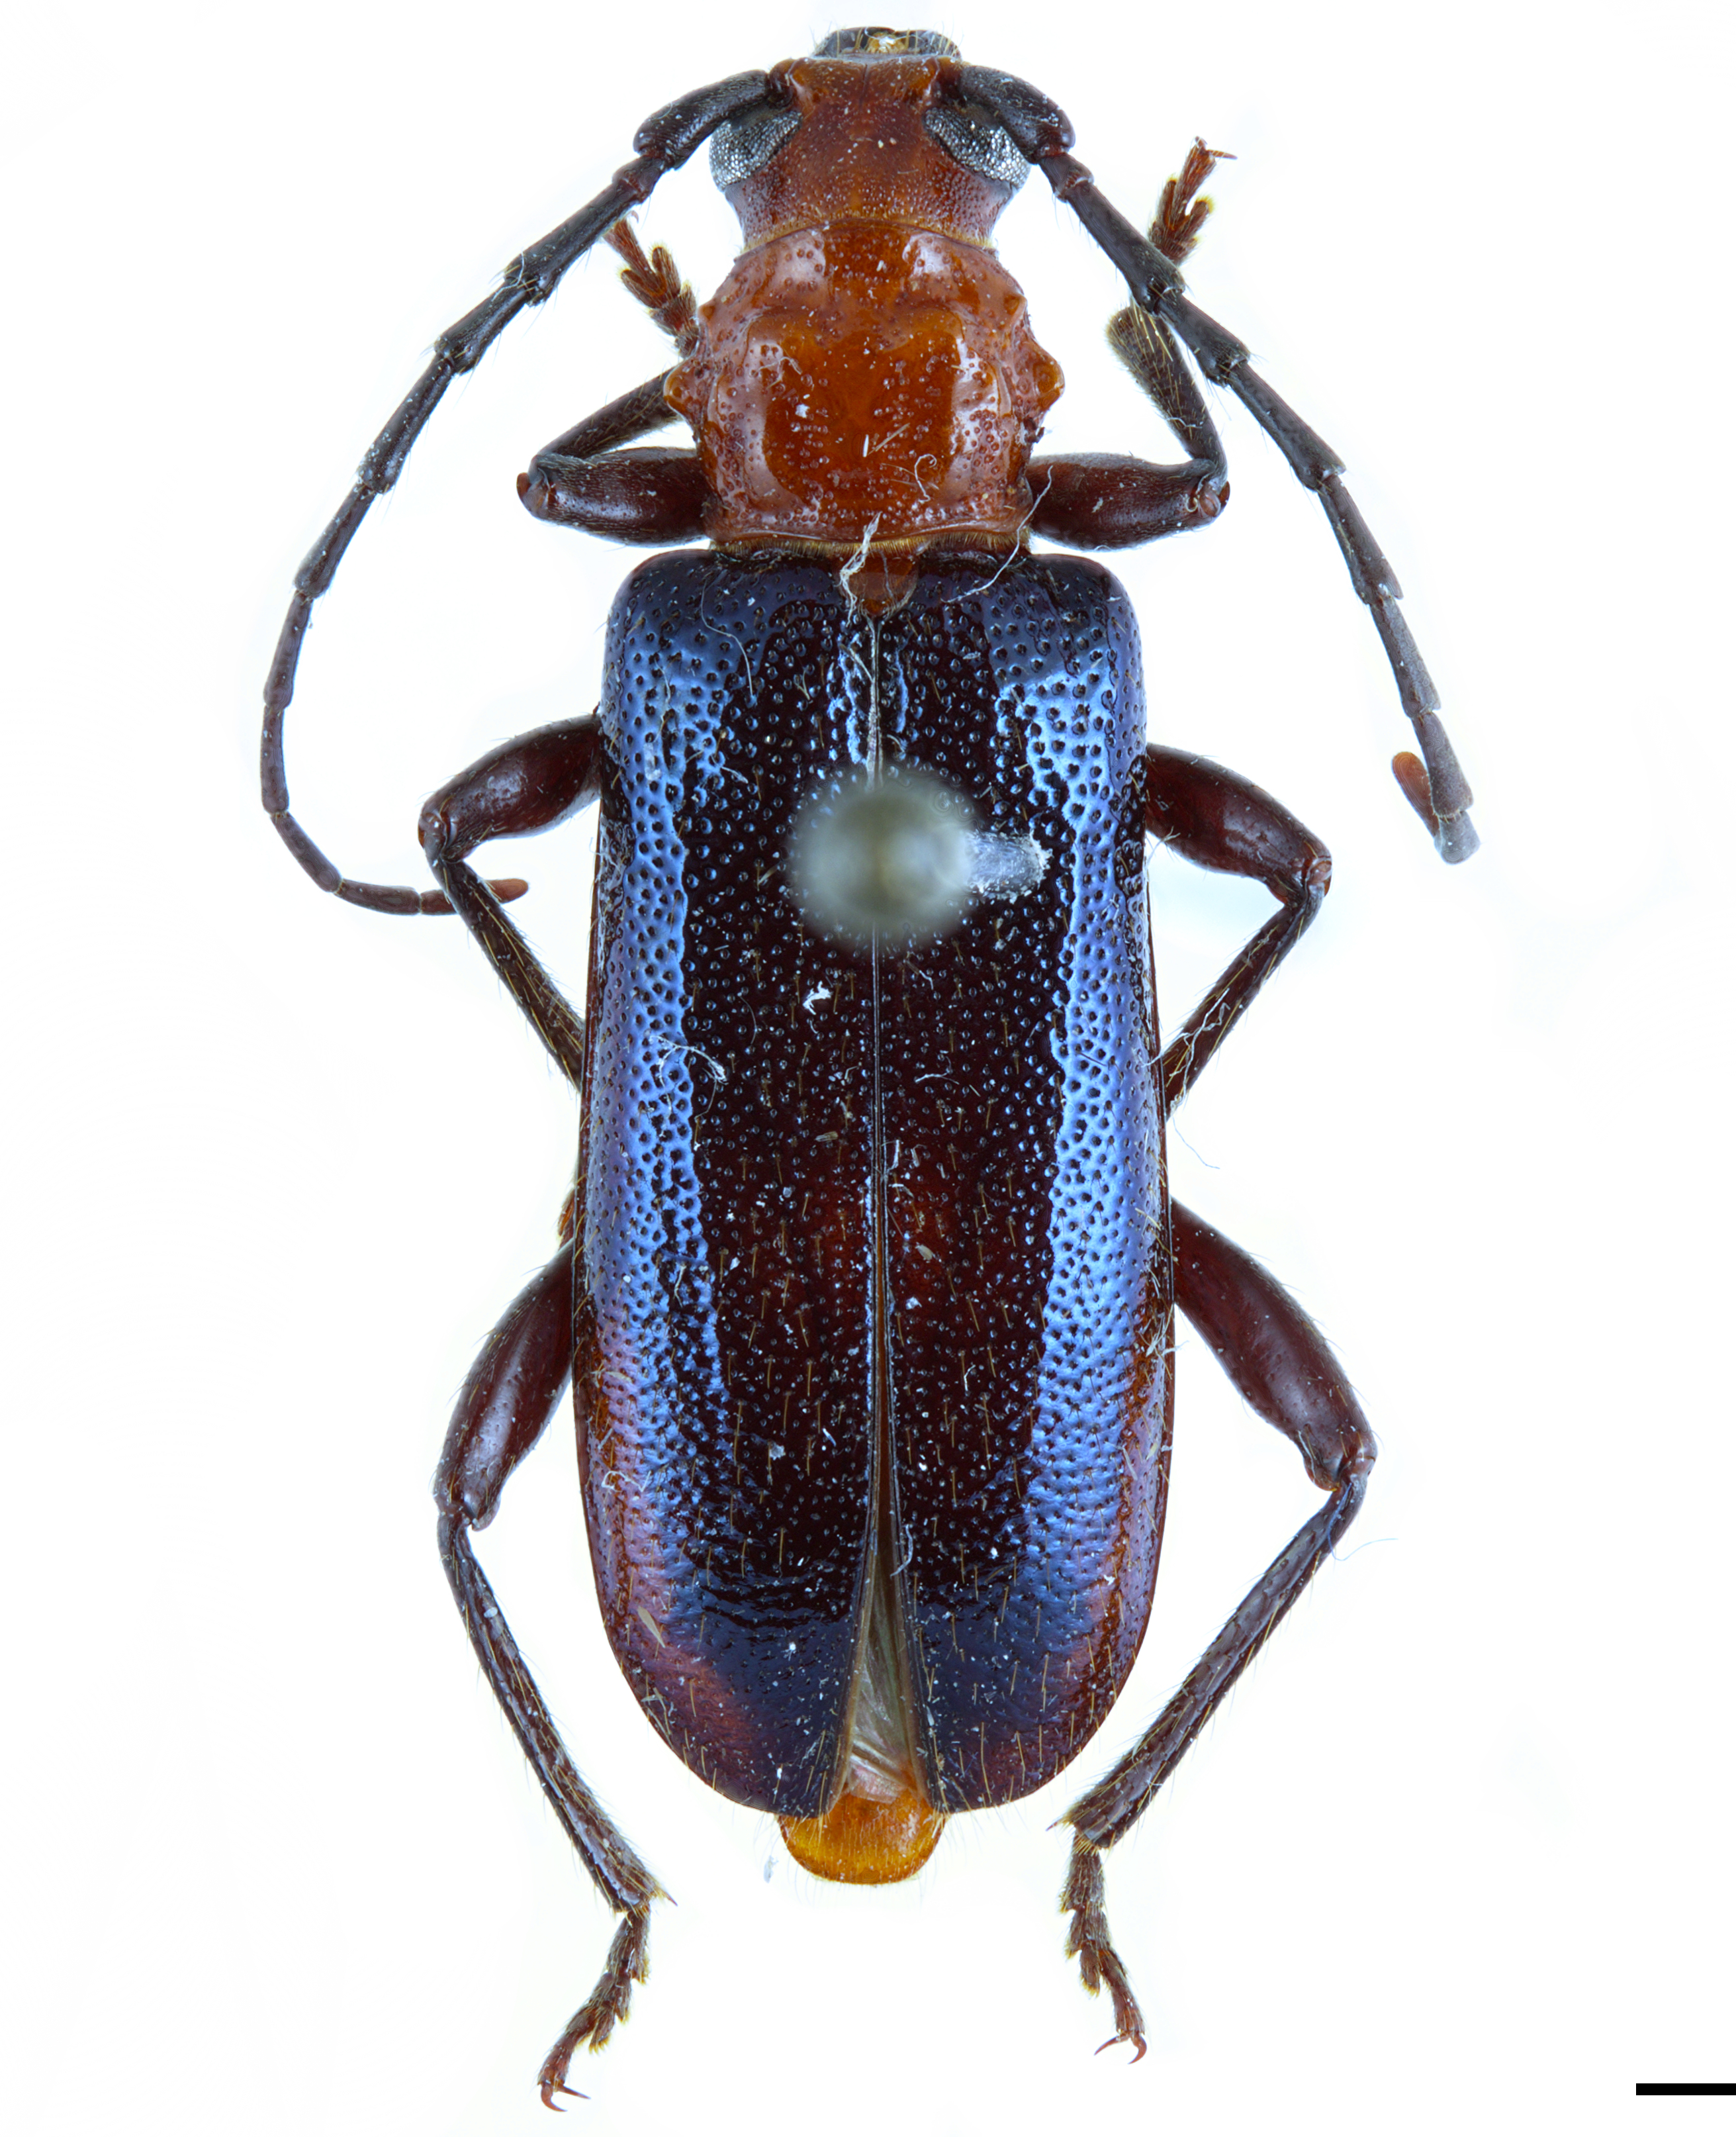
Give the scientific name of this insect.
Tippmannia bucki
